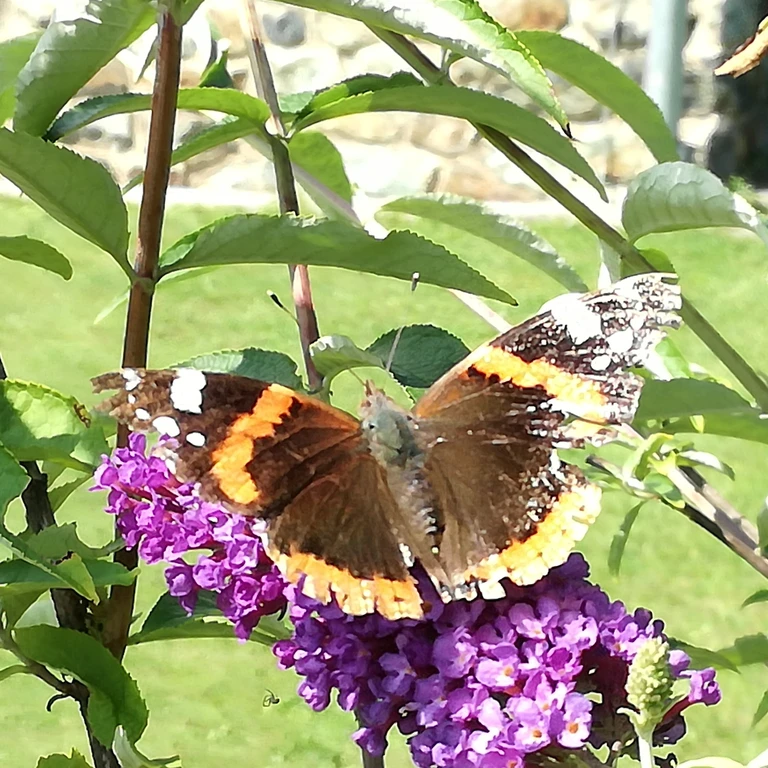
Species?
Vanessa atalanta
